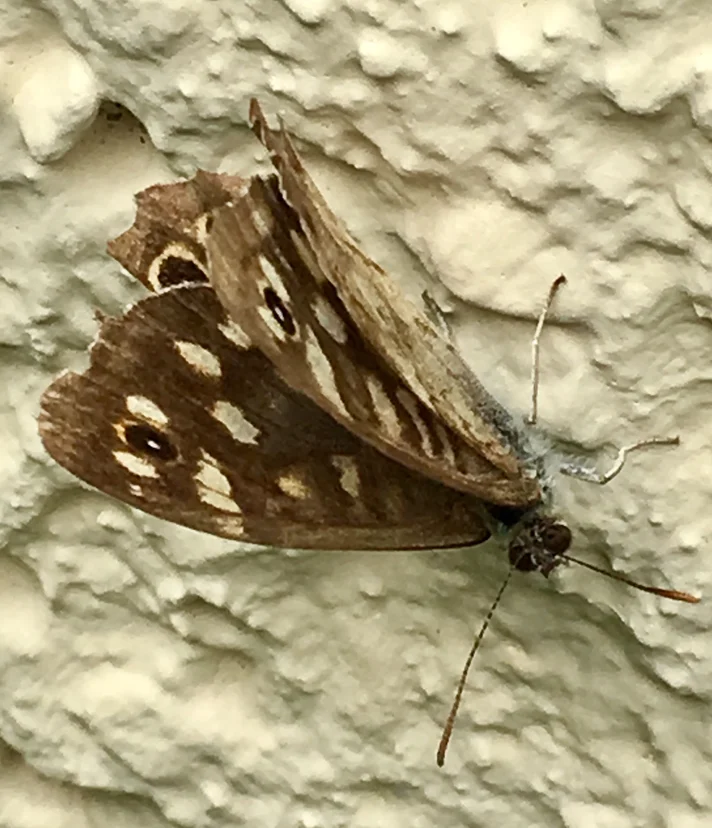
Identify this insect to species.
Pararge aegeria
